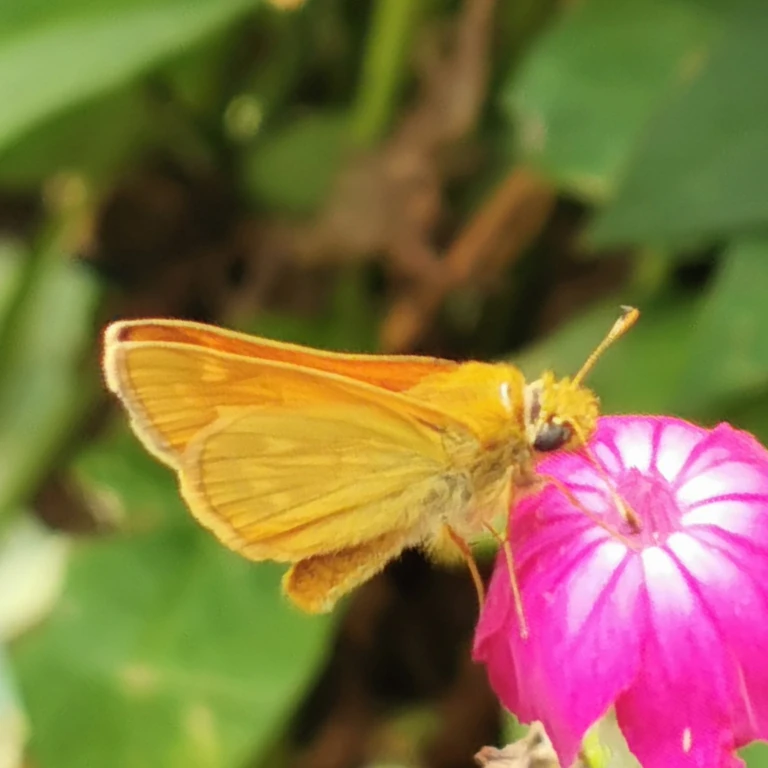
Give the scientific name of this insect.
Ochlodes sylvanus (also Ochlodes venata)
